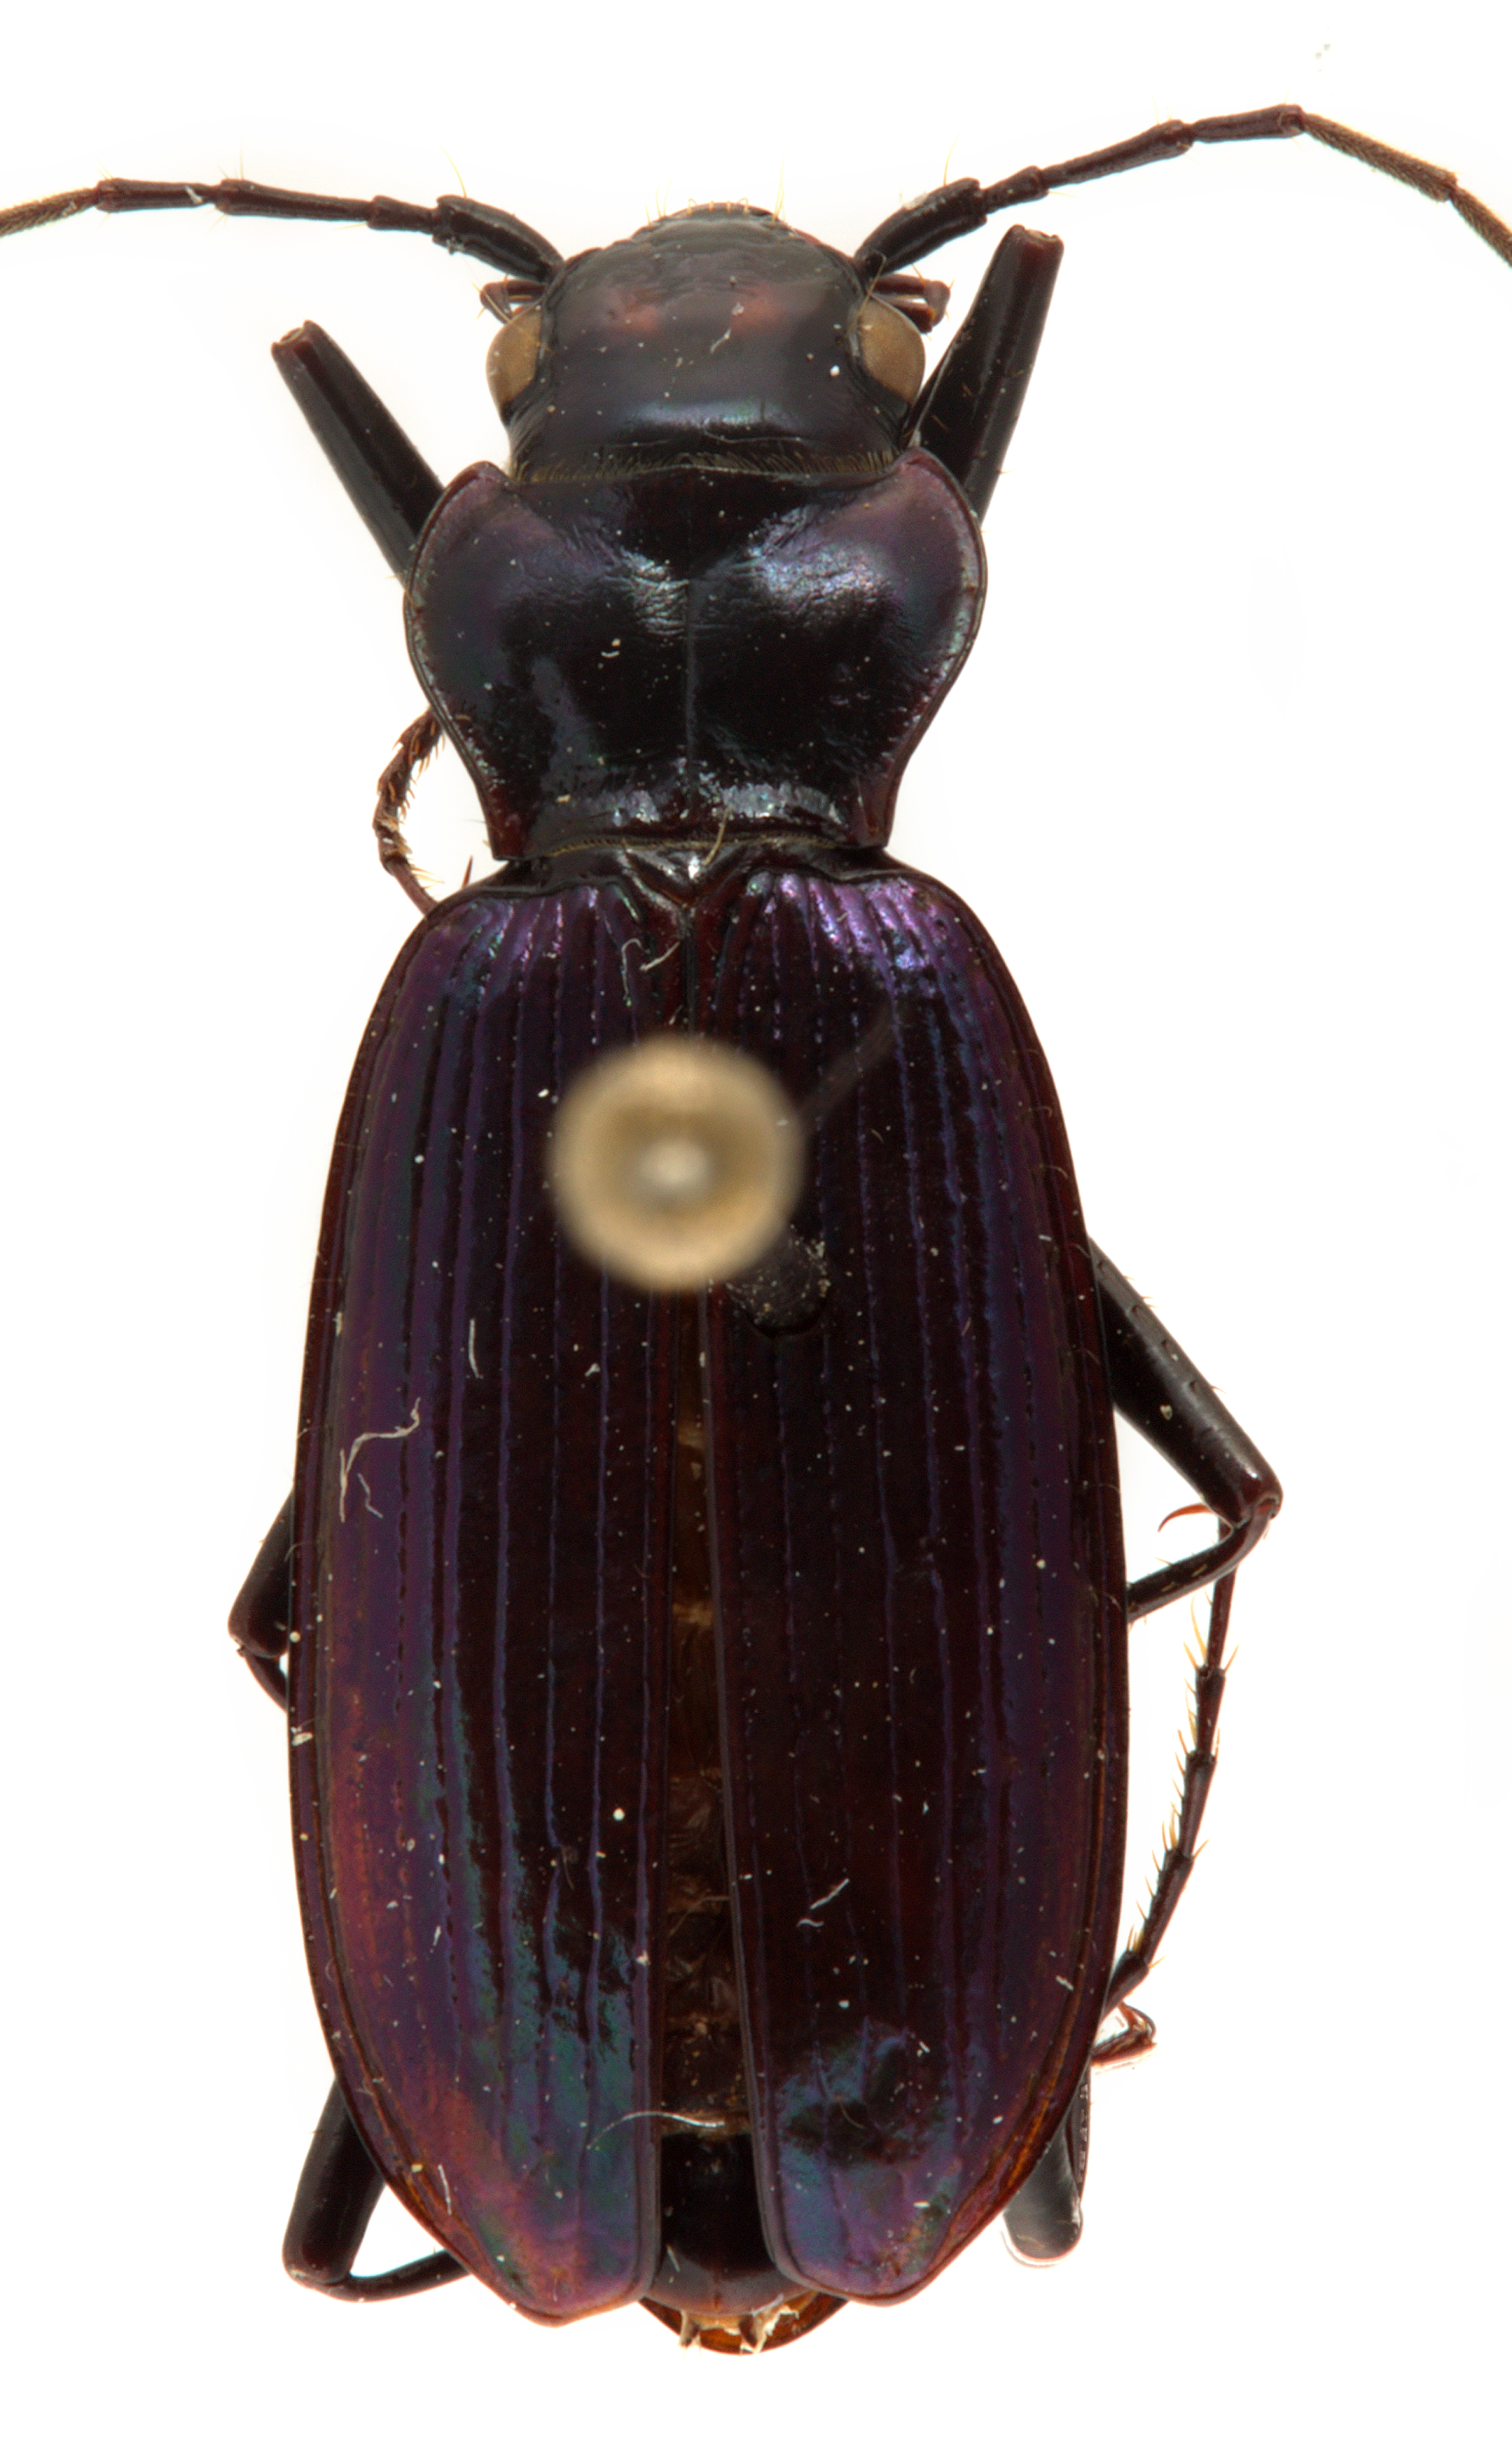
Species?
Nebria purpurata
